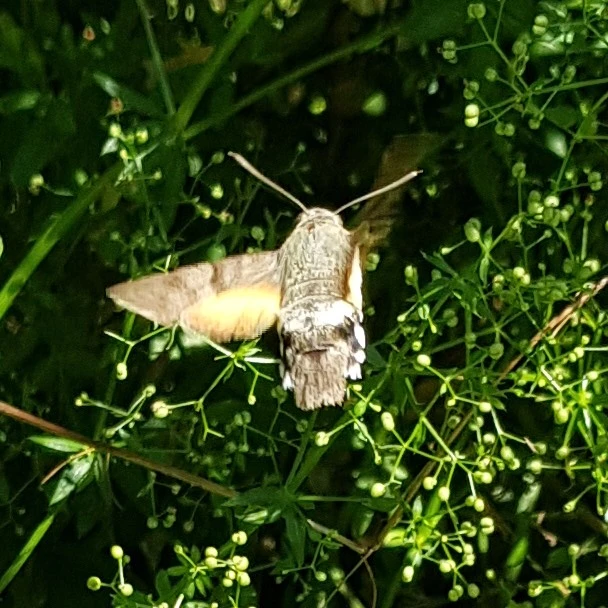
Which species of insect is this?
Macroglossum stellatarum
